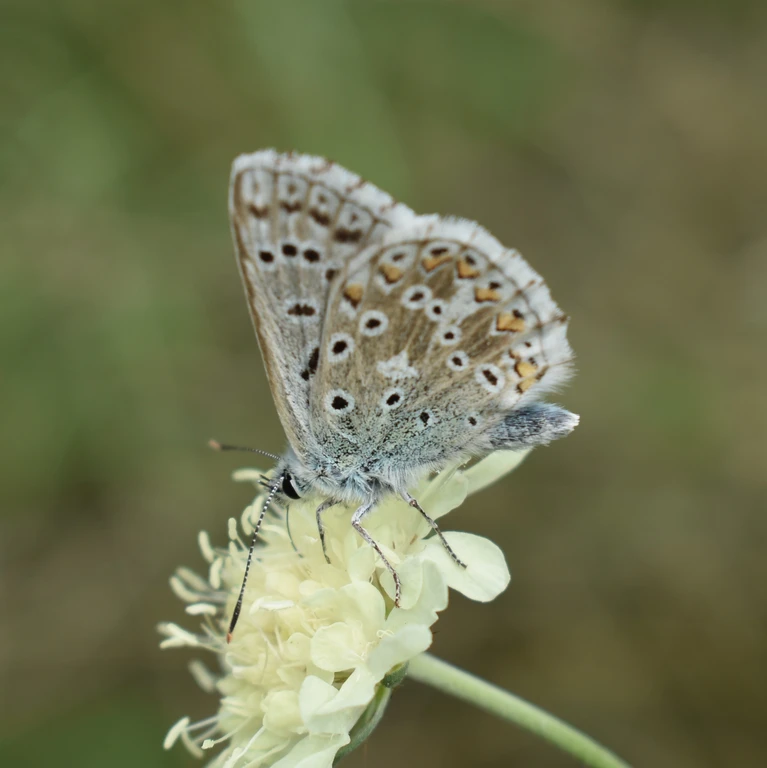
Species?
Lysandra coridon
